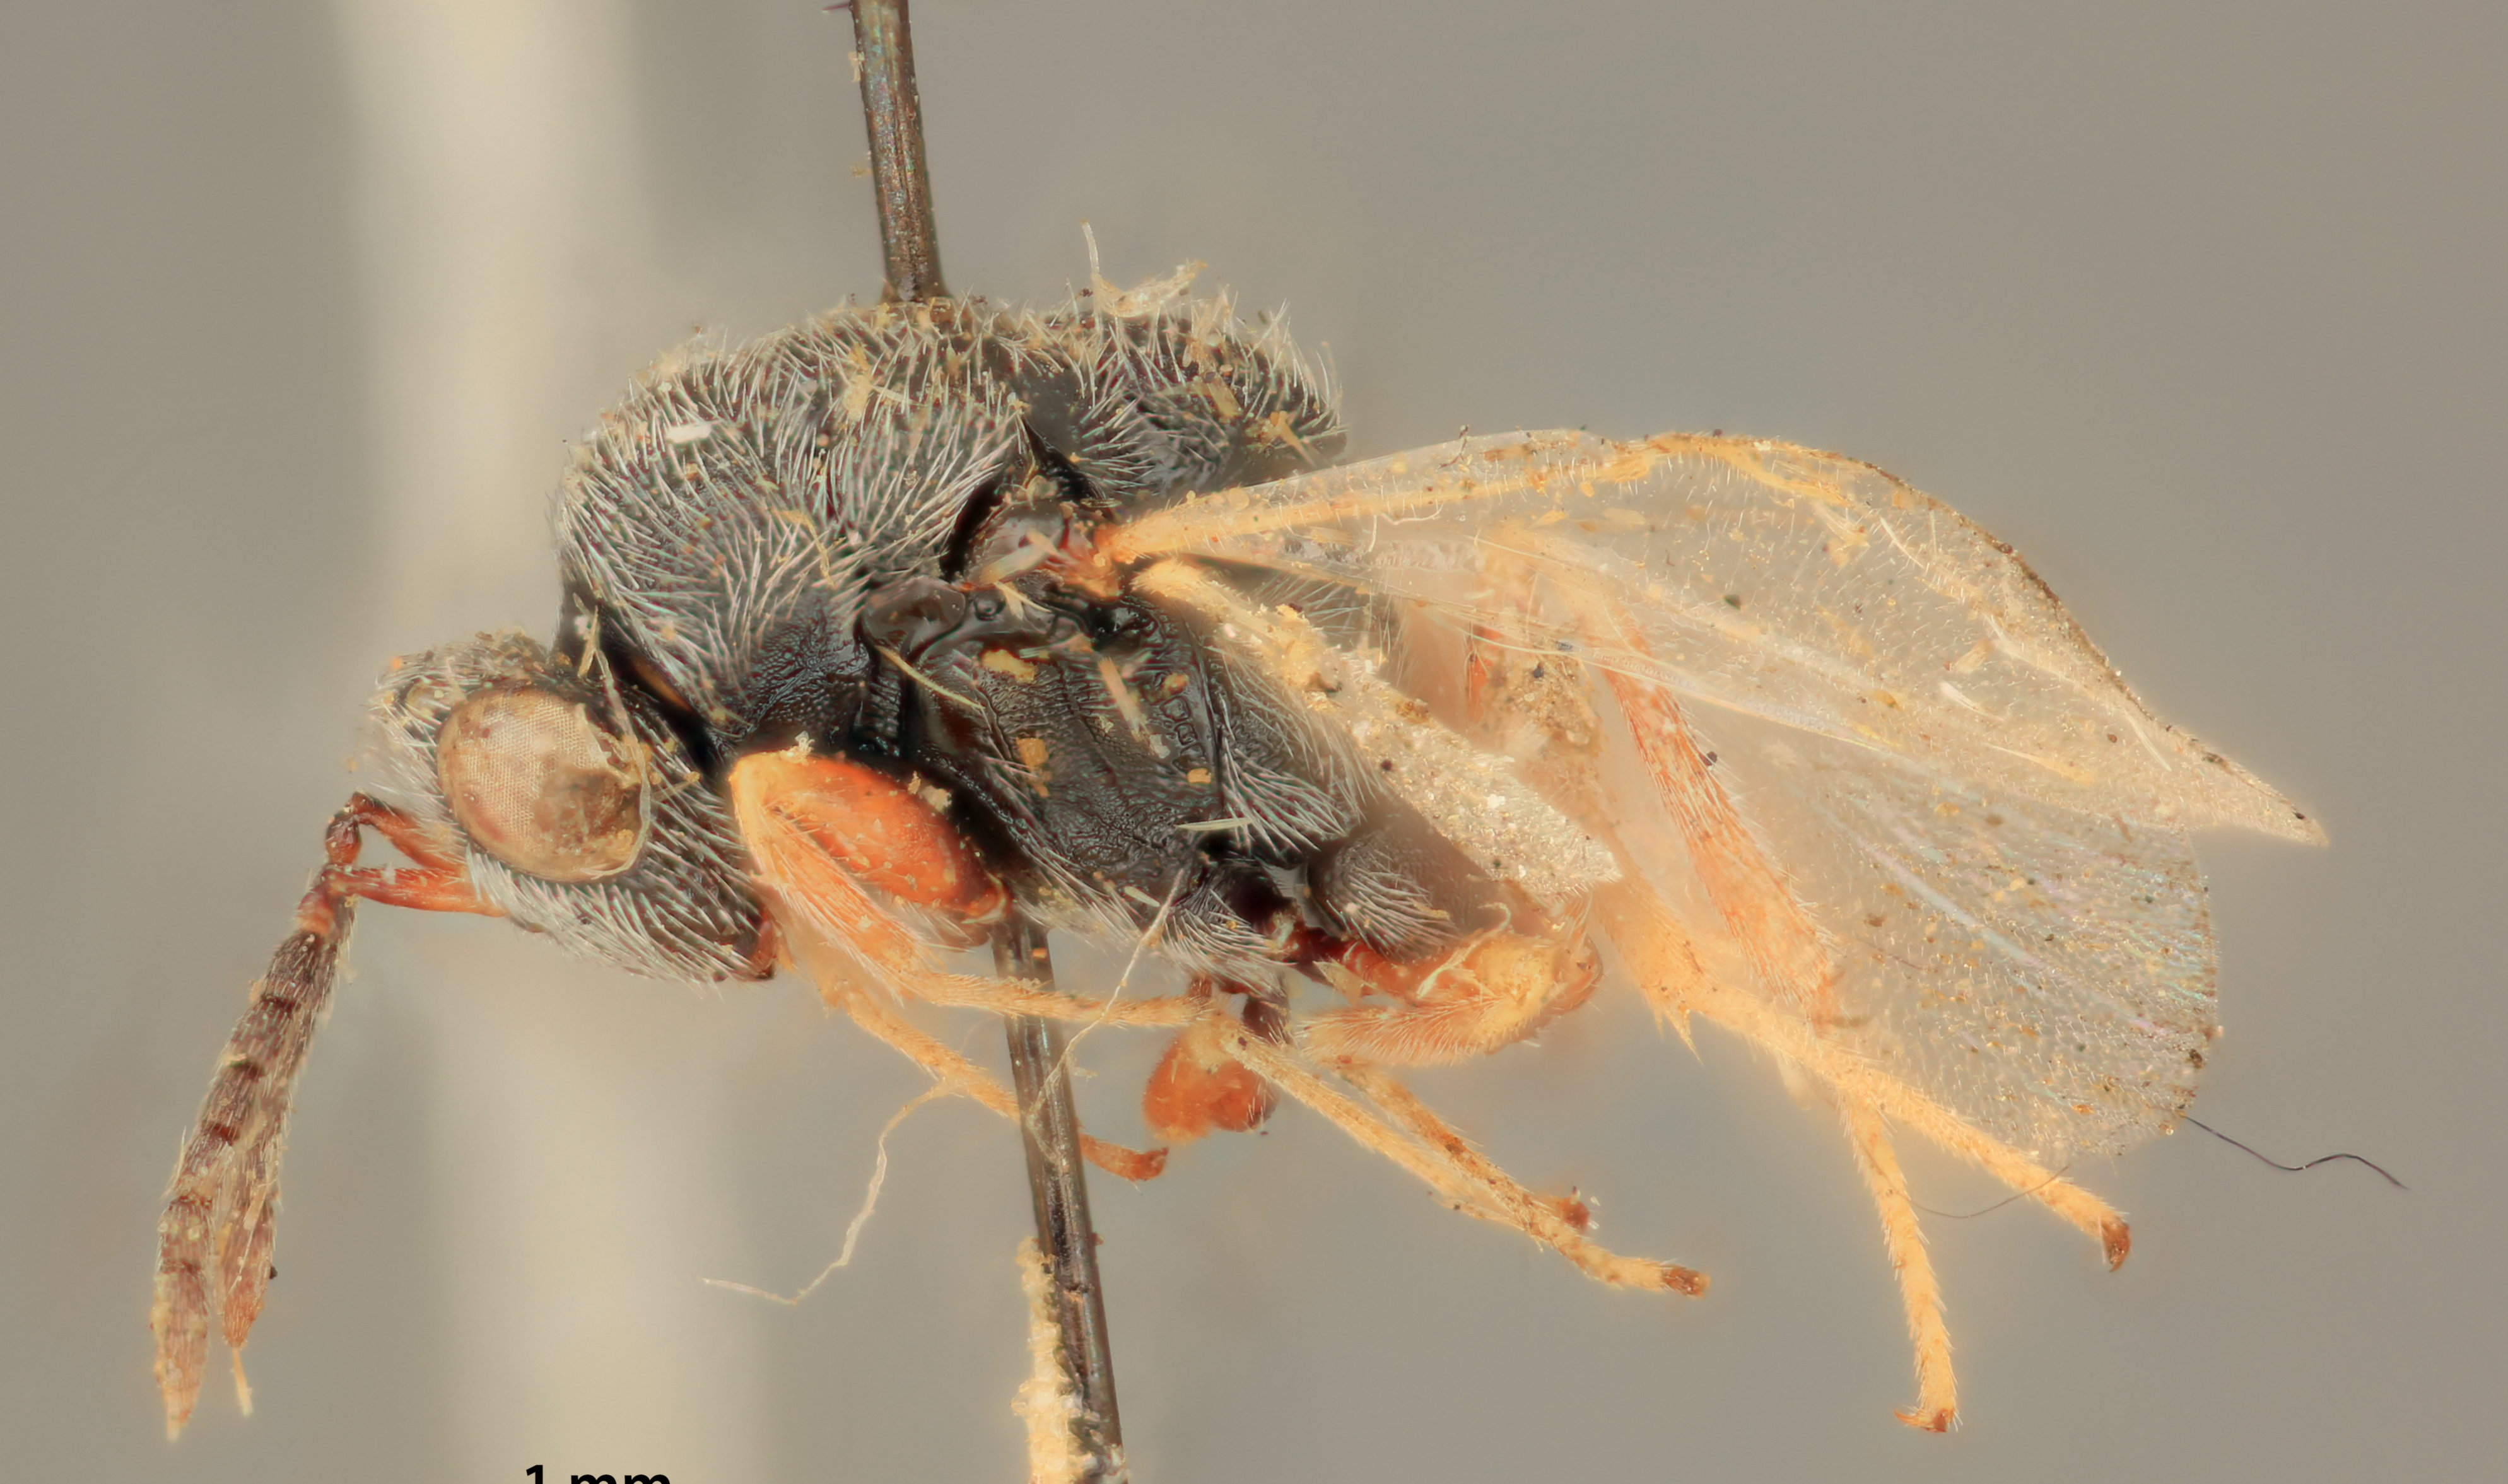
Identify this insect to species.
Eurytoma chalcidiformis
